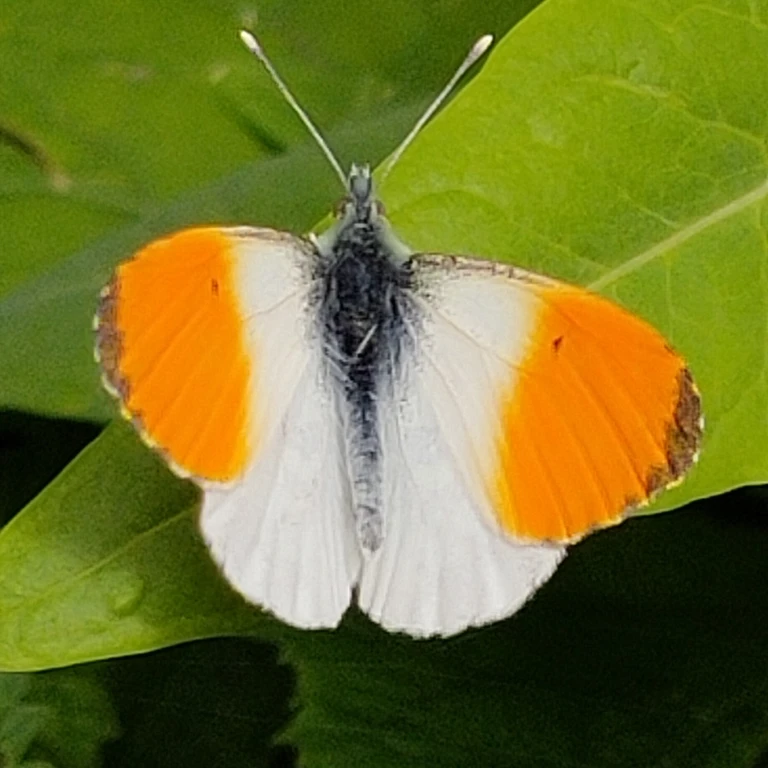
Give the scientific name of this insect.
Anthocharis cardamines
